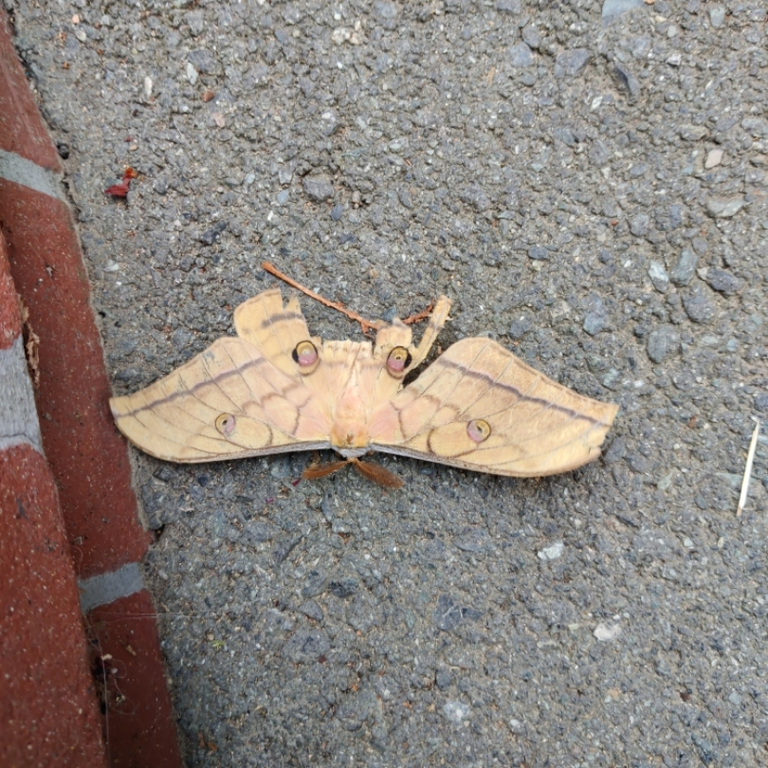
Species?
Antheraea yamamai
